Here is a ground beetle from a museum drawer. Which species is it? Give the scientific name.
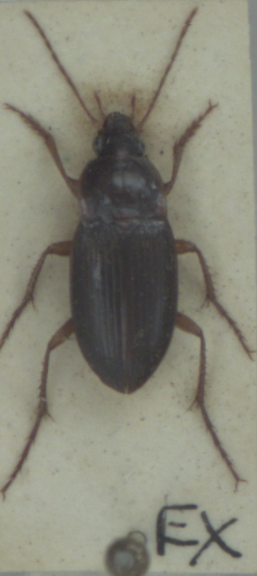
Calathus ambiguus
